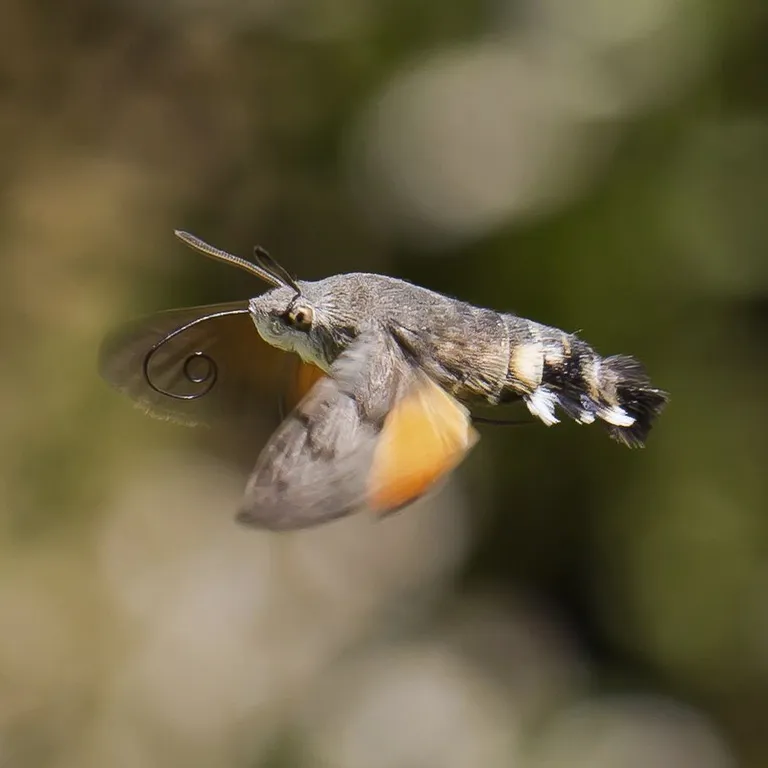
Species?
Macroglossum stellatarum
